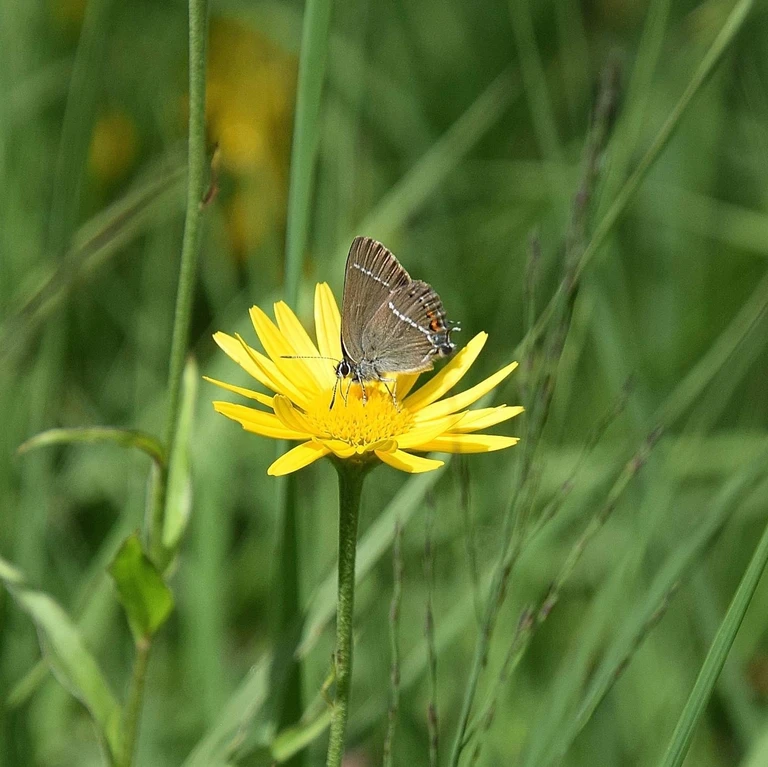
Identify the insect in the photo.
Satyrium spini (also Tuttiola spini)
